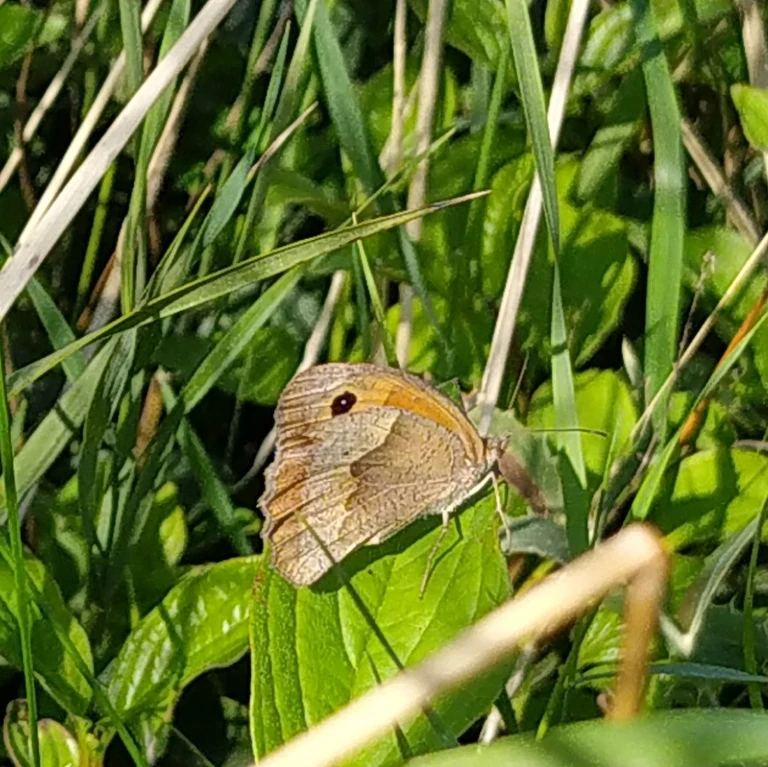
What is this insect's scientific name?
Maniola jurtina
